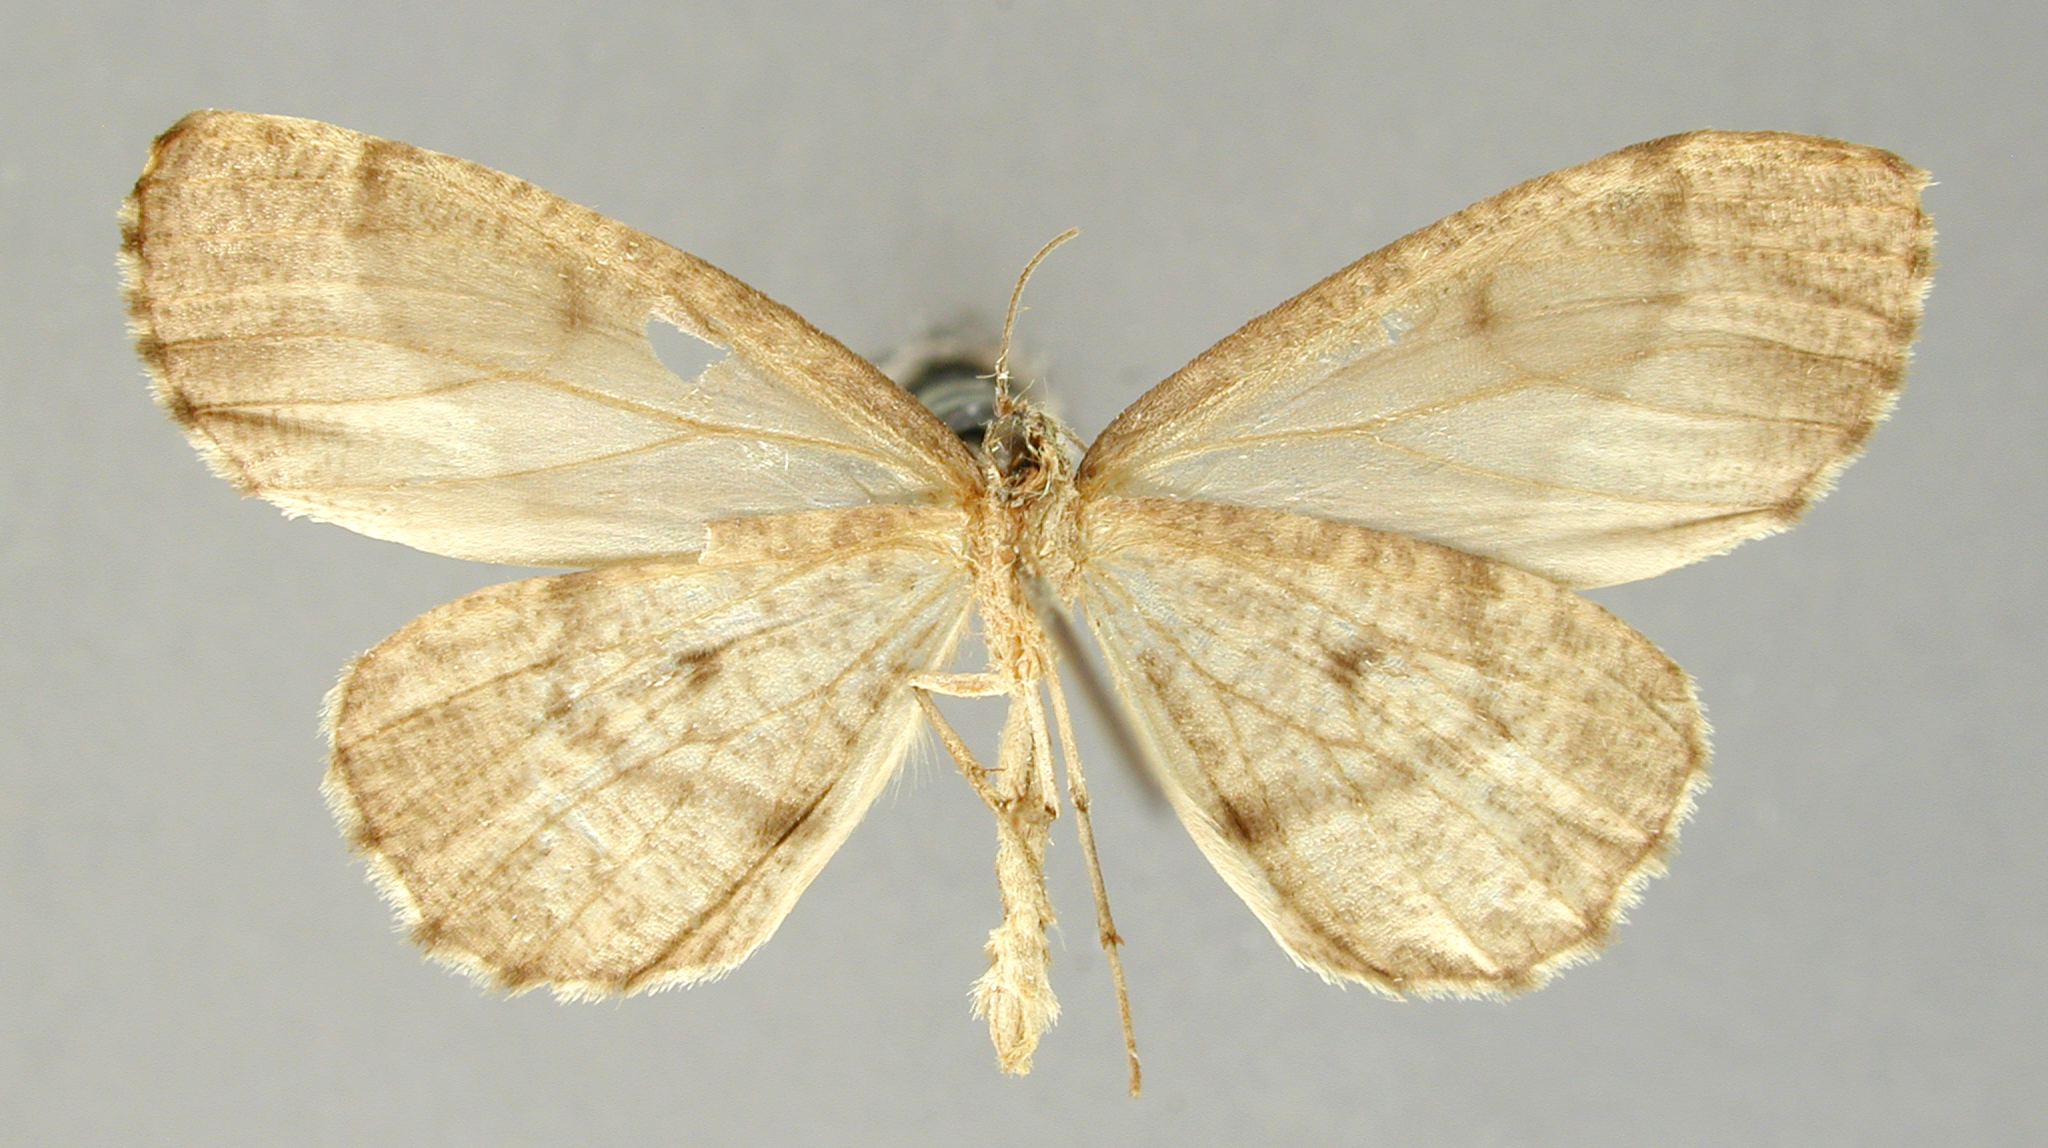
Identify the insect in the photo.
Nipteria illiturata
